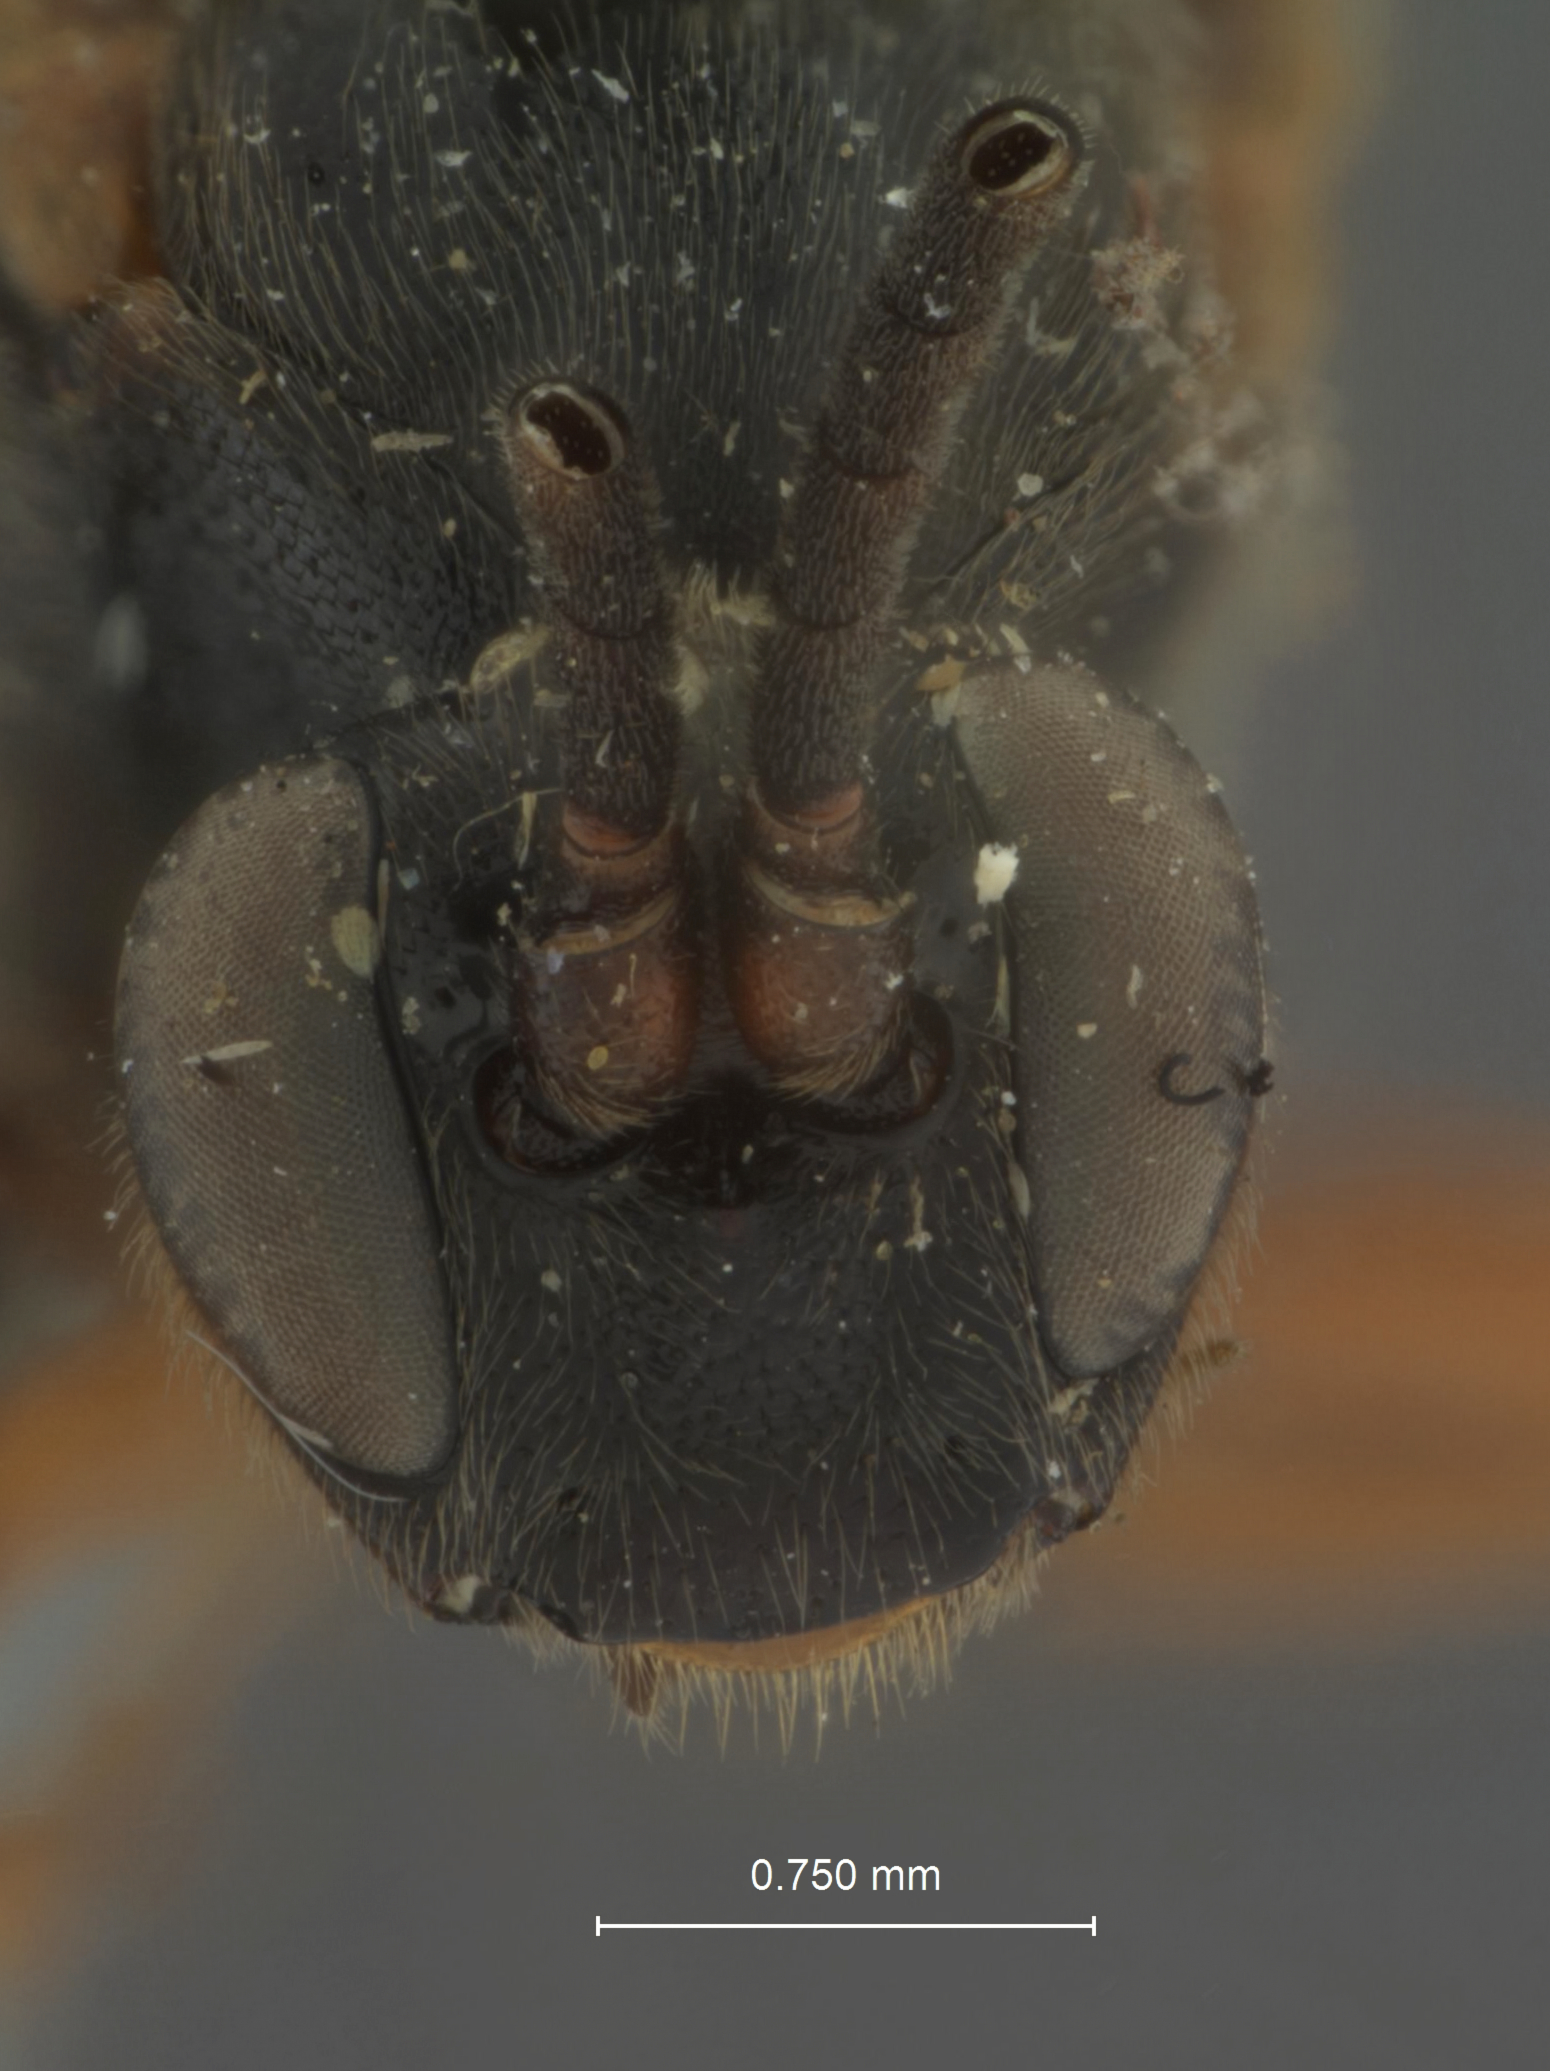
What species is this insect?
Ichneumon imitator
